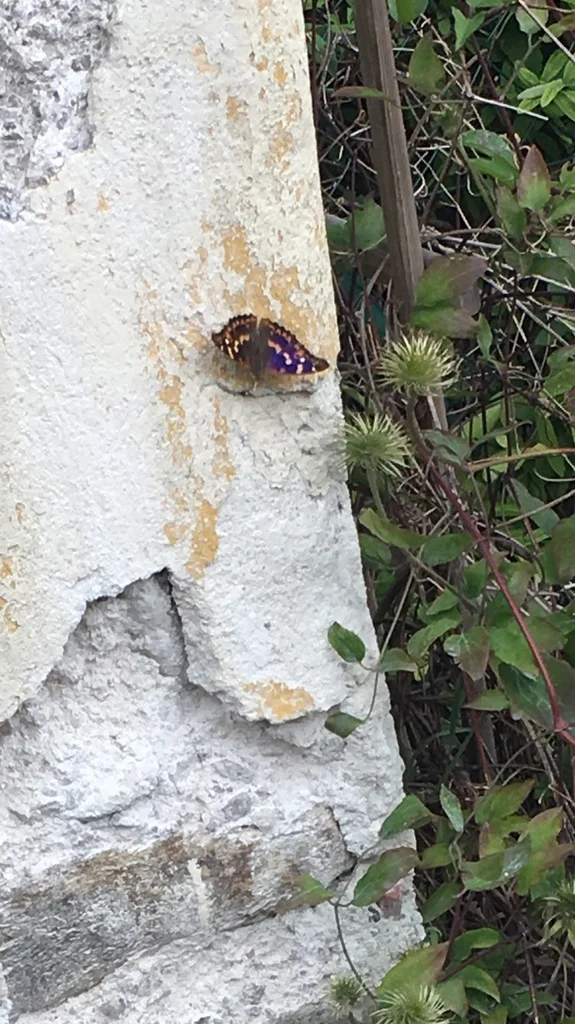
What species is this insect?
Apatura ilia
